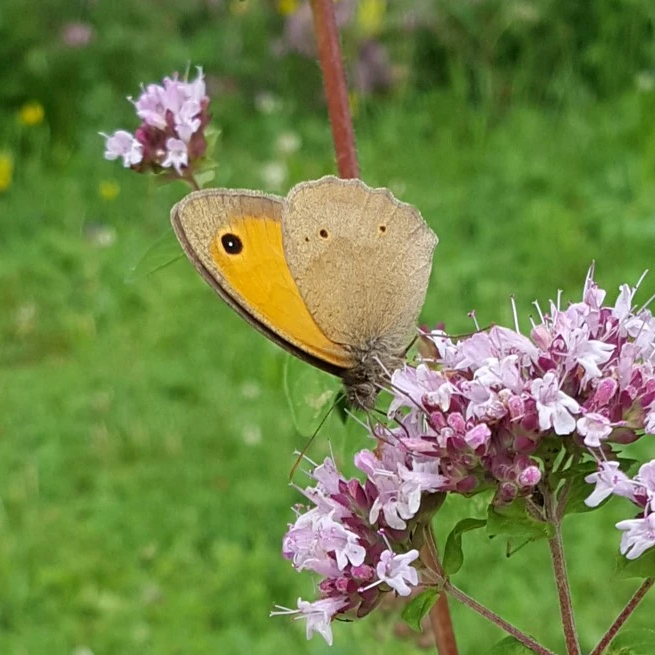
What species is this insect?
Maniola jurtina
